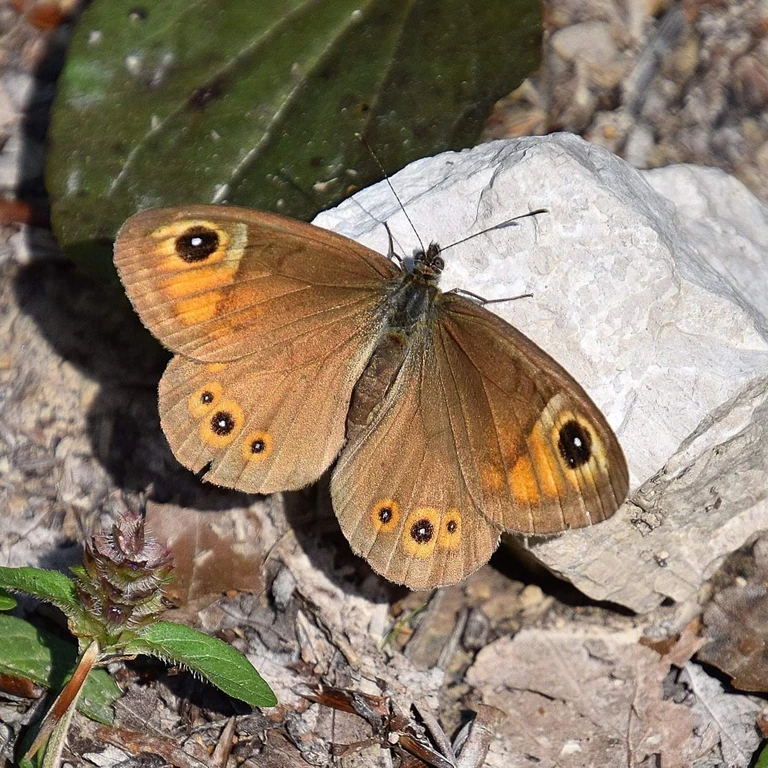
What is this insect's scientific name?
Lasiommata maera (also Pararge maera)
